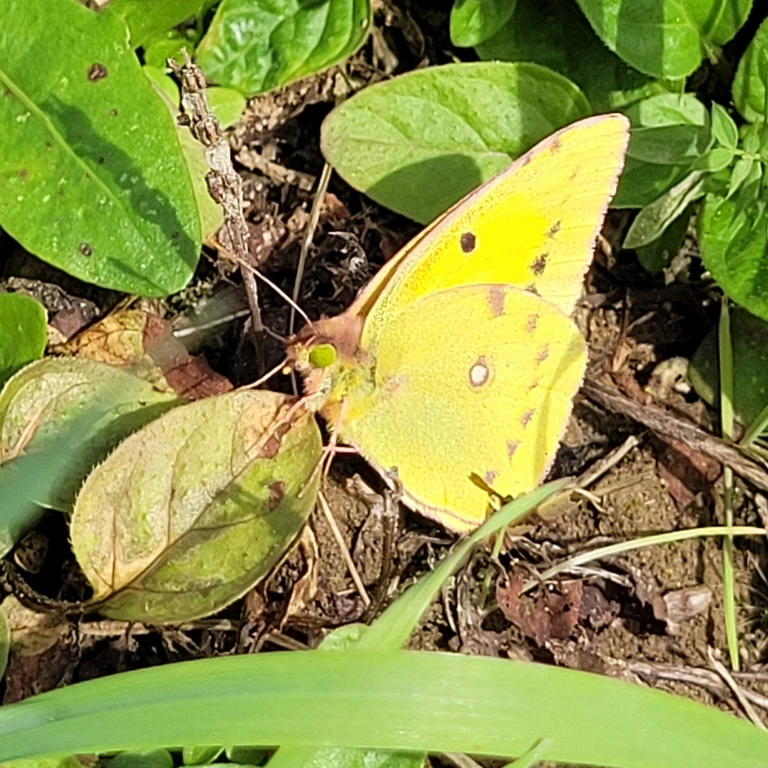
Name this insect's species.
Colias croceus
